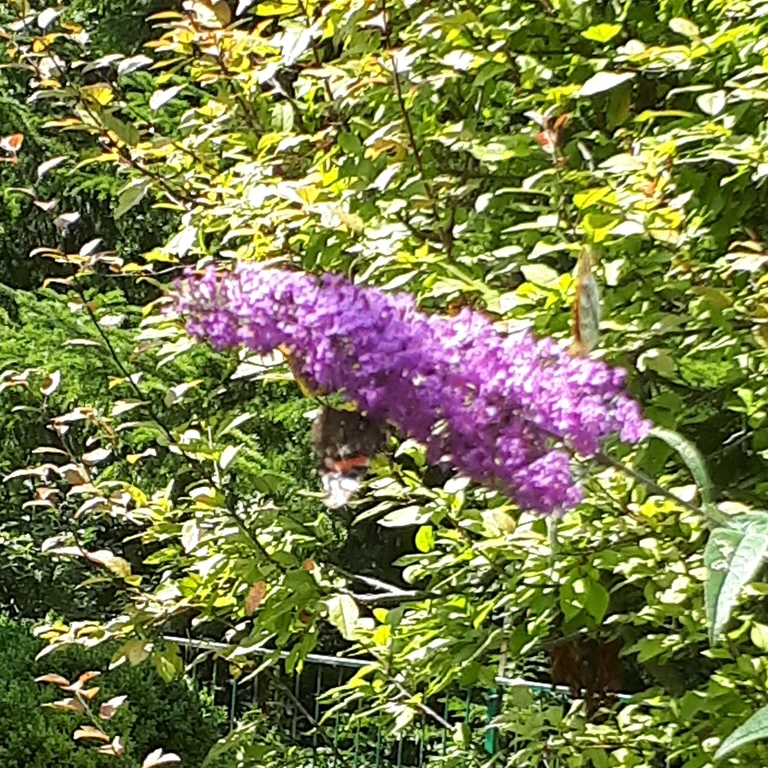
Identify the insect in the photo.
Vanessa atalanta
